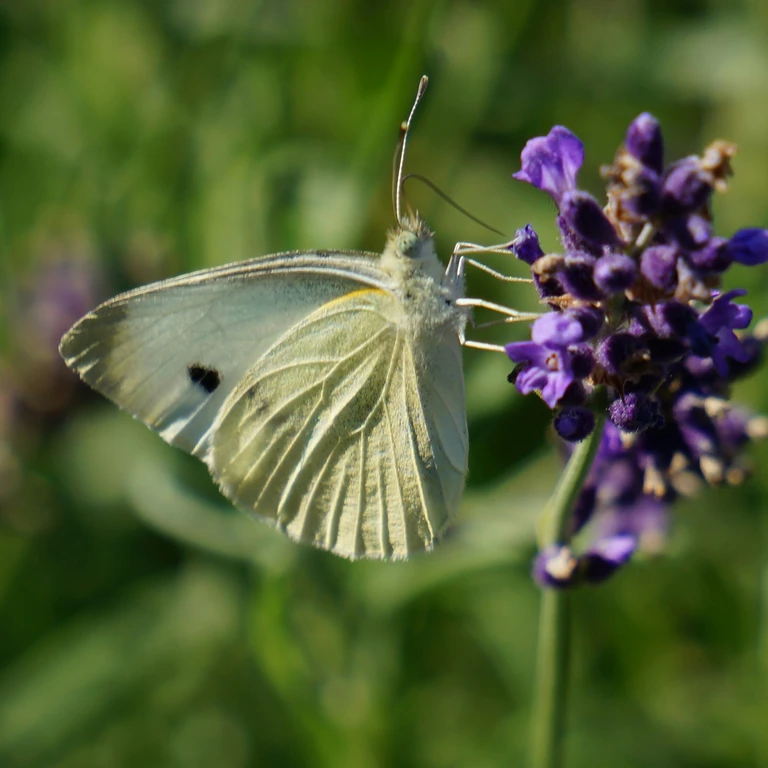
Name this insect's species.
Pieris rapae
